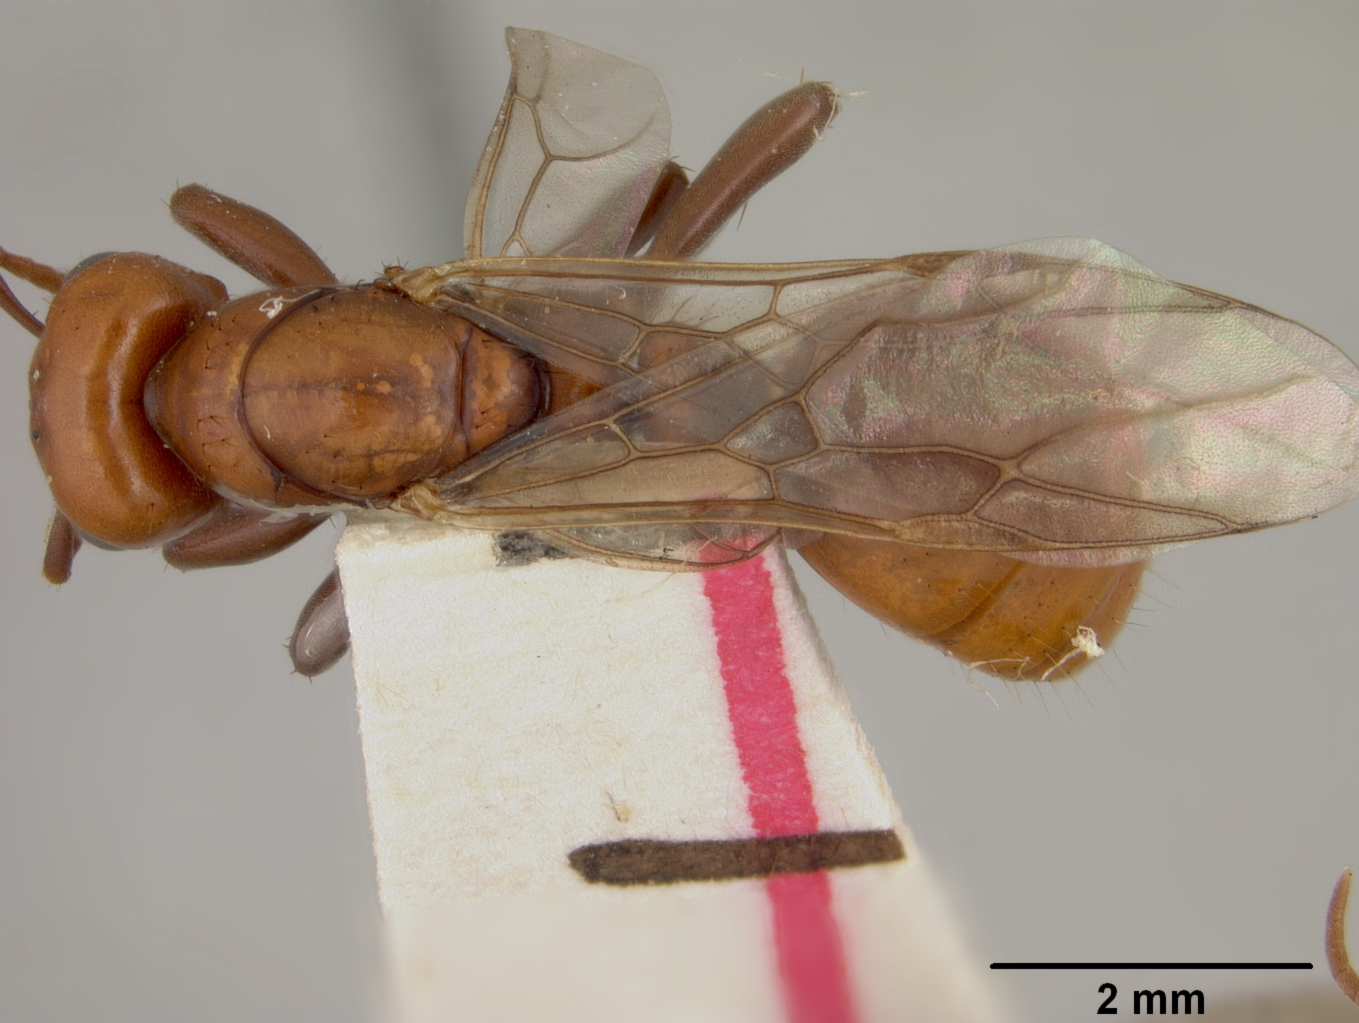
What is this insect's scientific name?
Polyergus lucidus
